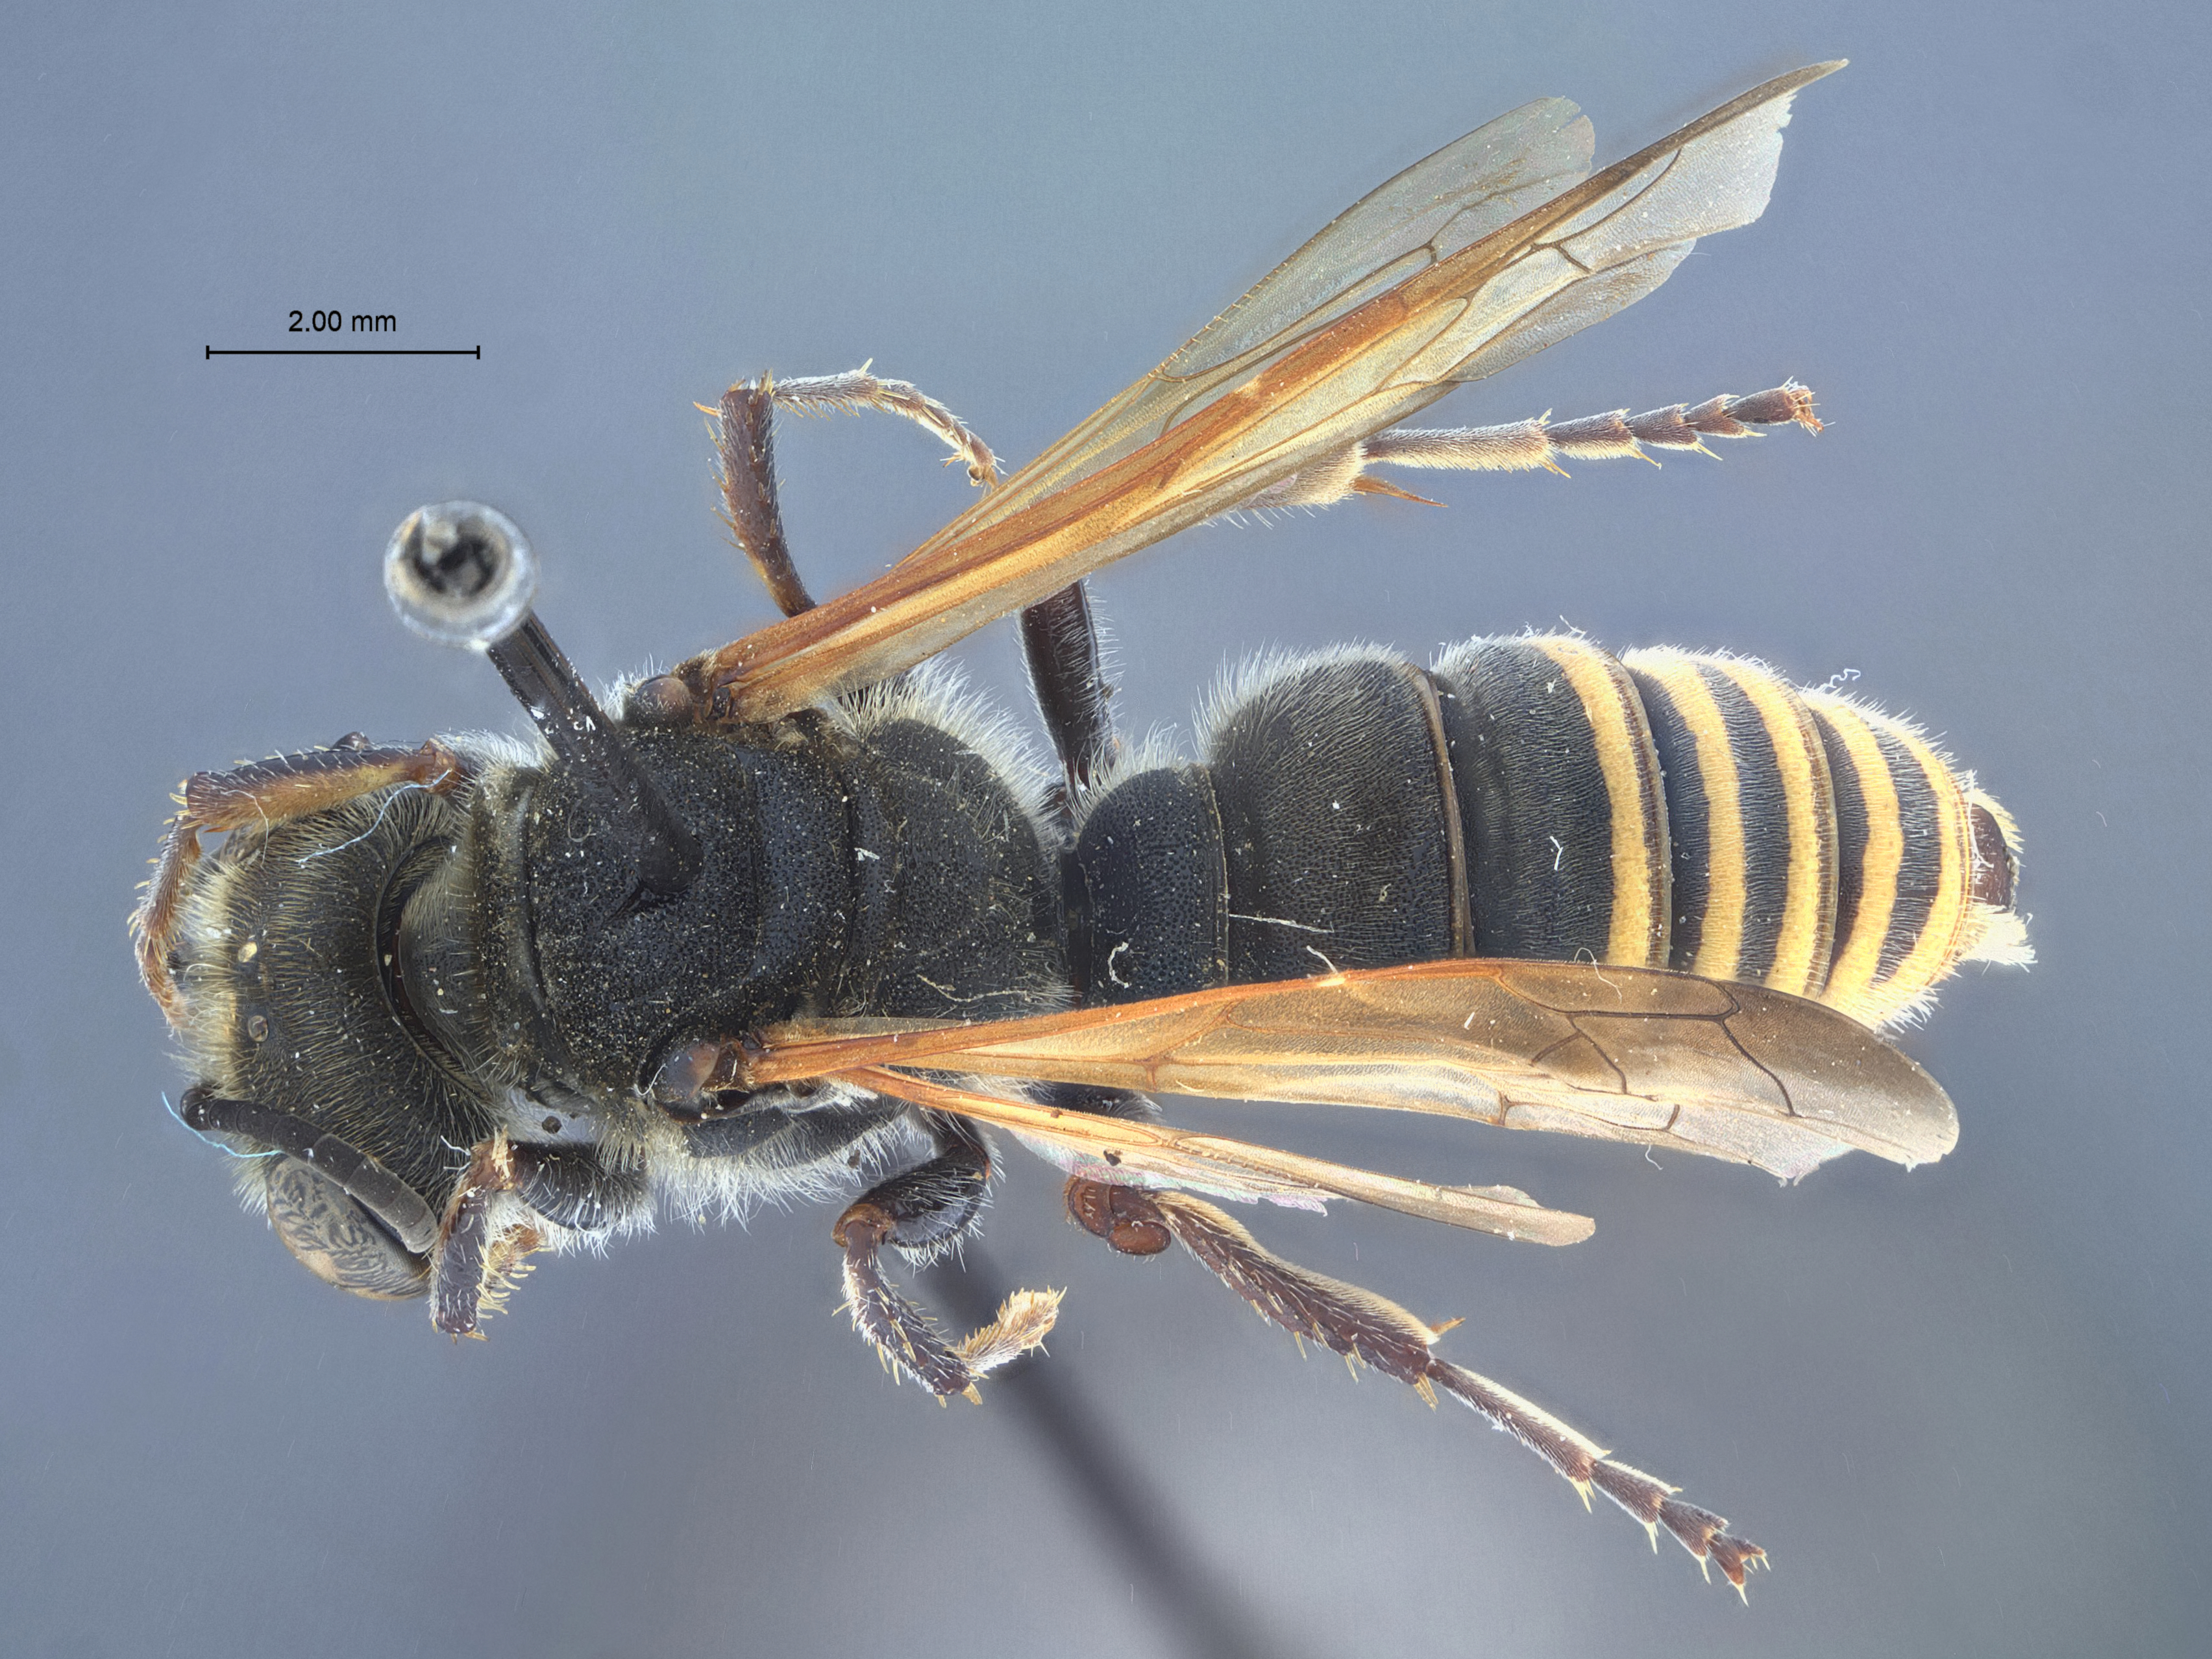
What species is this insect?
Eucerceris strangei
